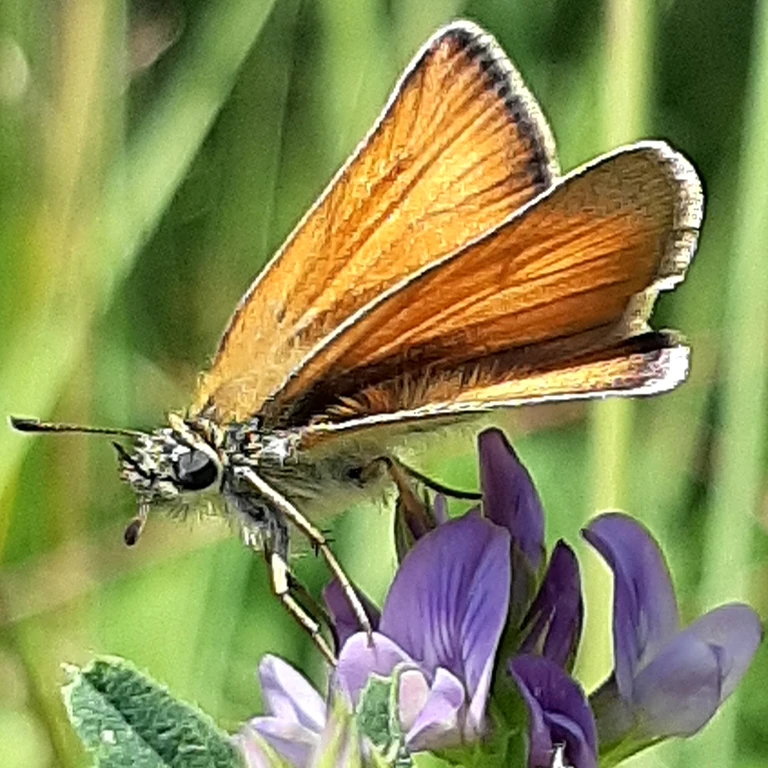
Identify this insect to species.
Thymelicus lineola
